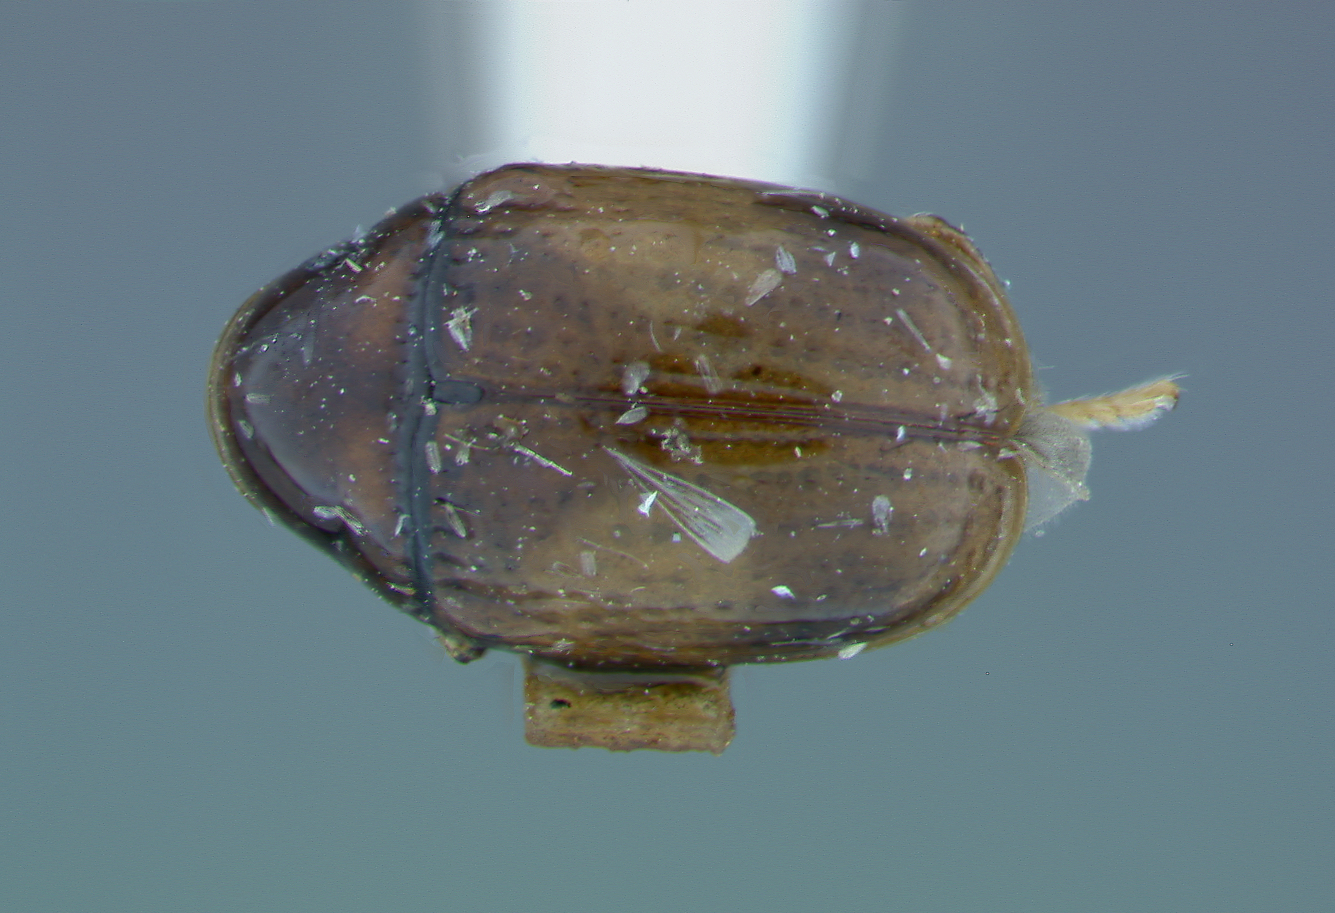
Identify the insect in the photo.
Coenobius maculipennis
